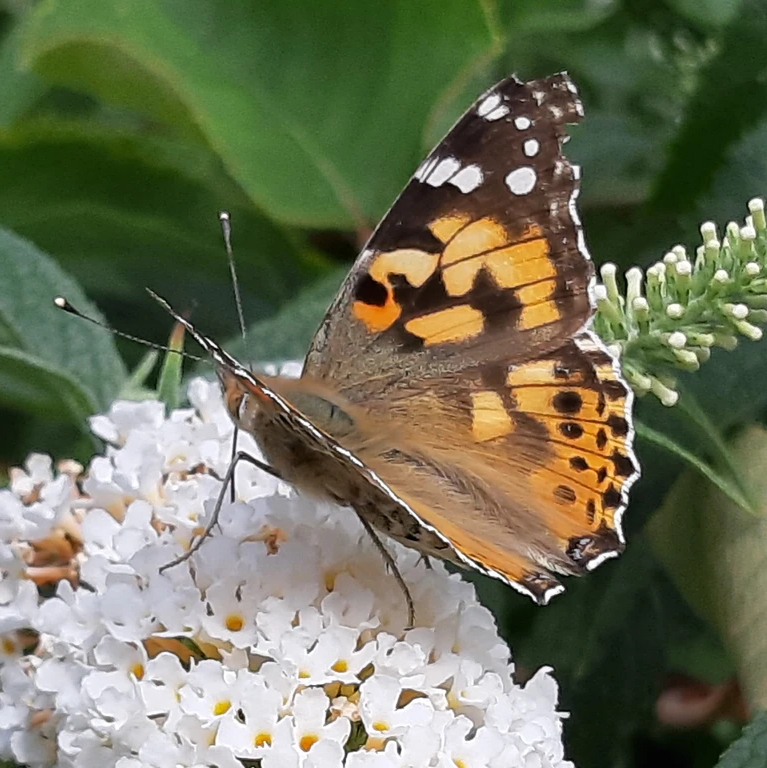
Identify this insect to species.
Vanessa cardui
